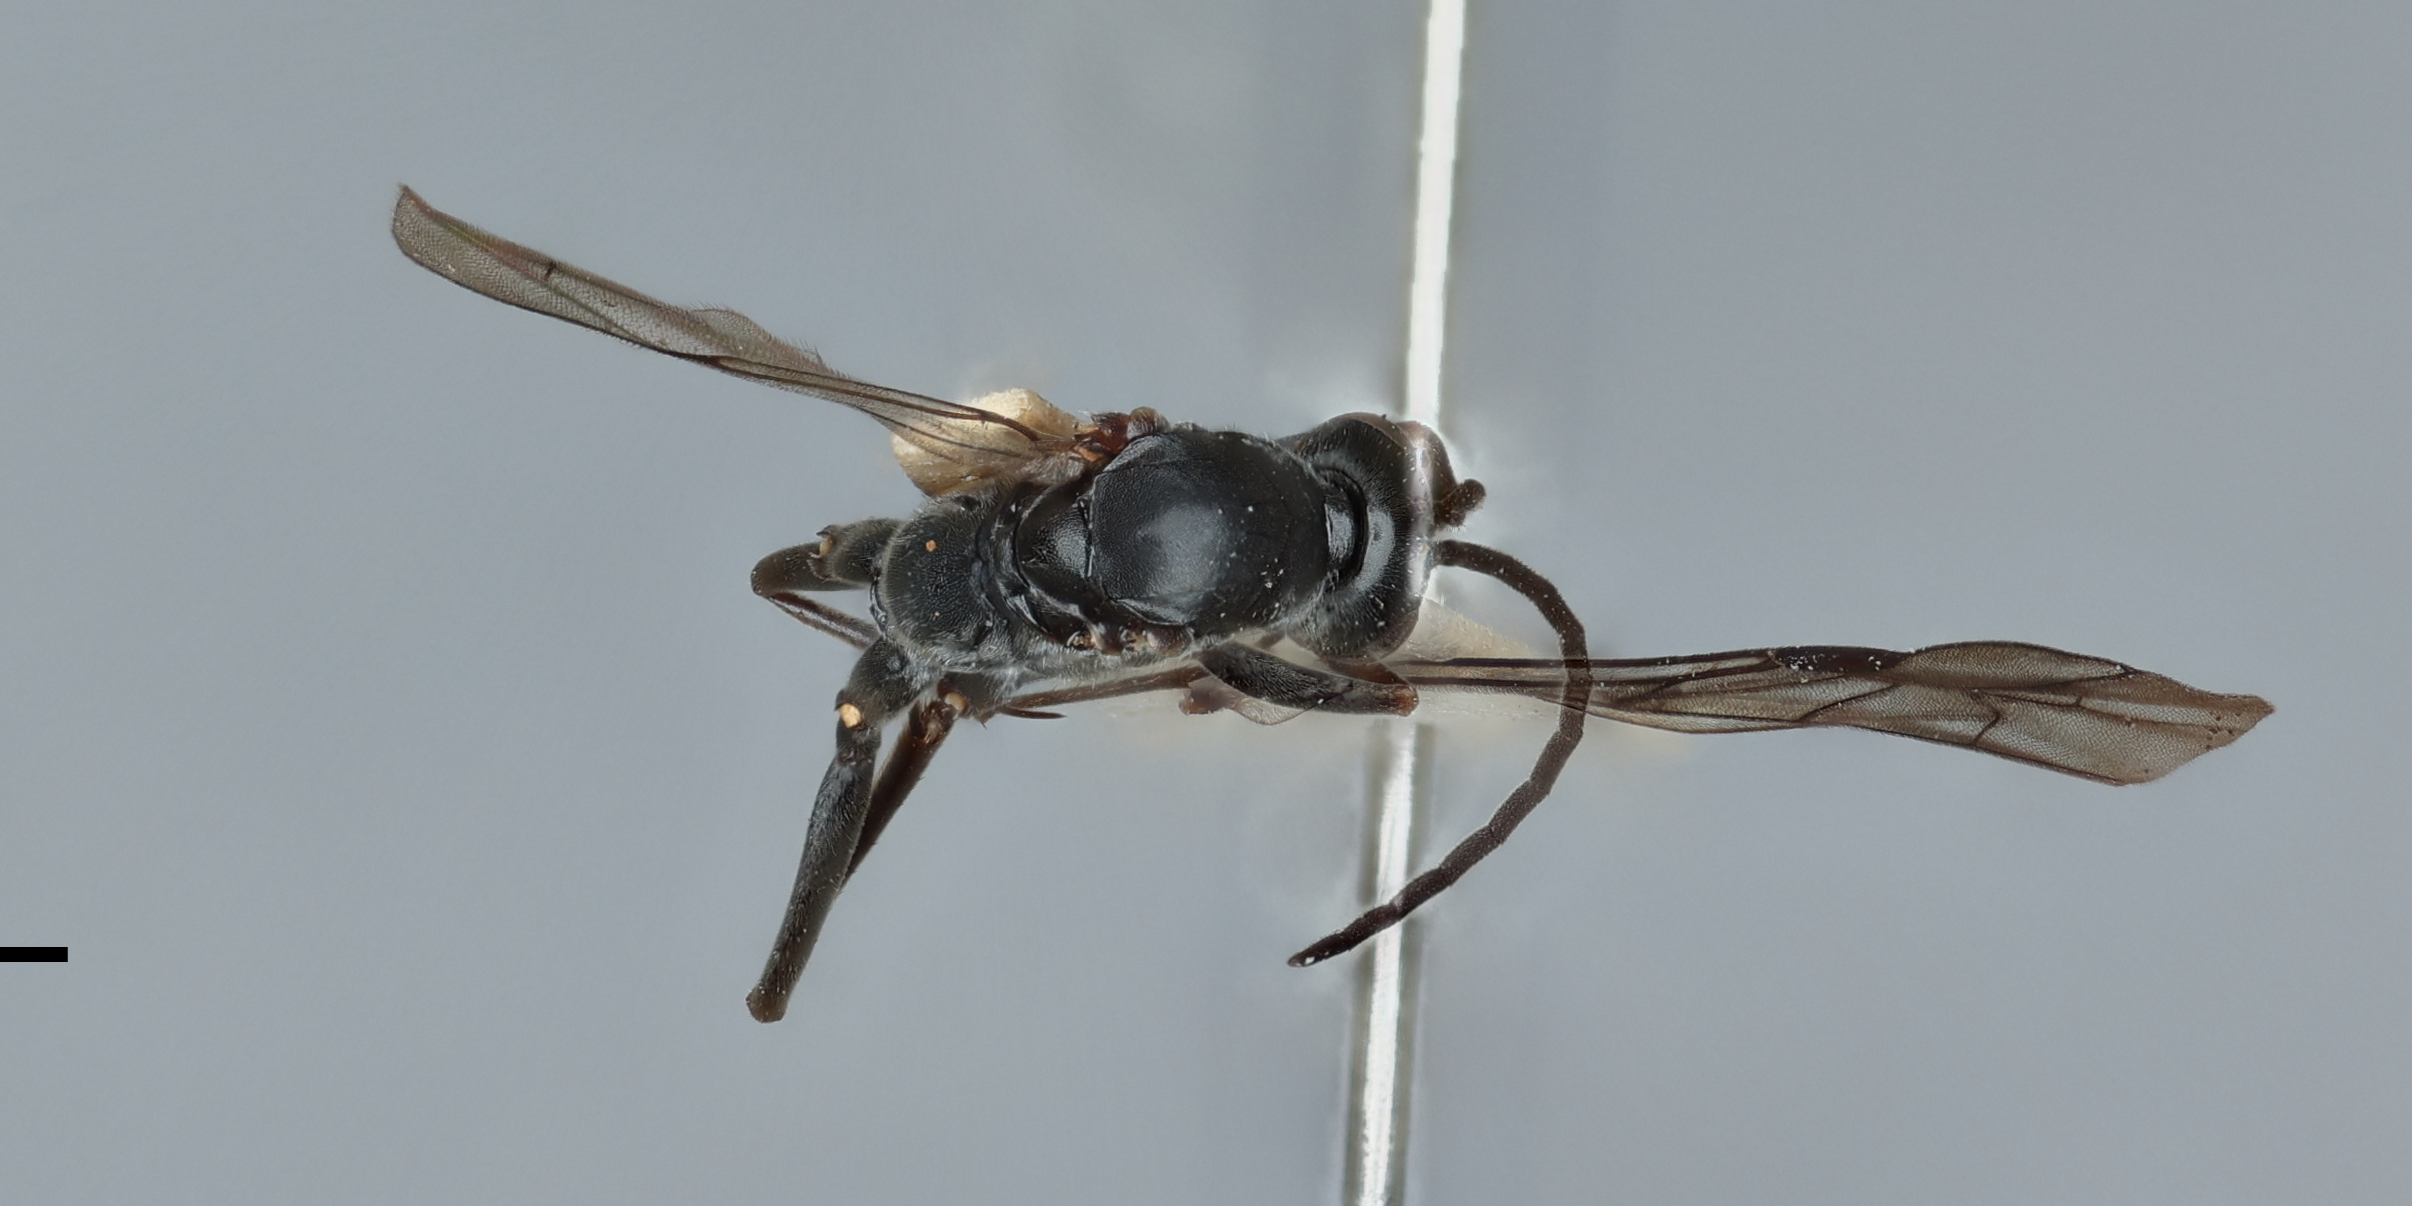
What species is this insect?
Minagenia granulosa
